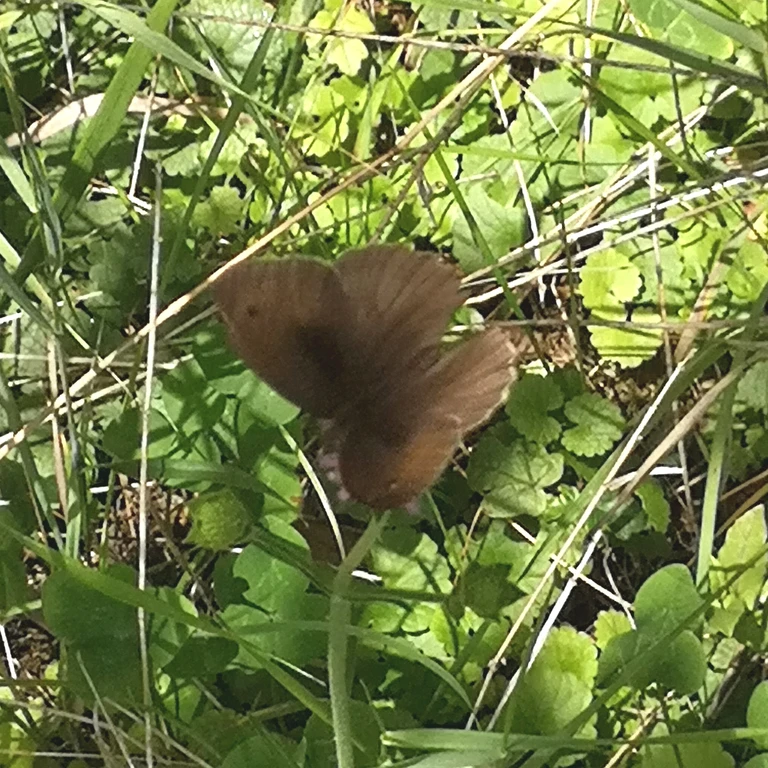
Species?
Maniola jurtina
